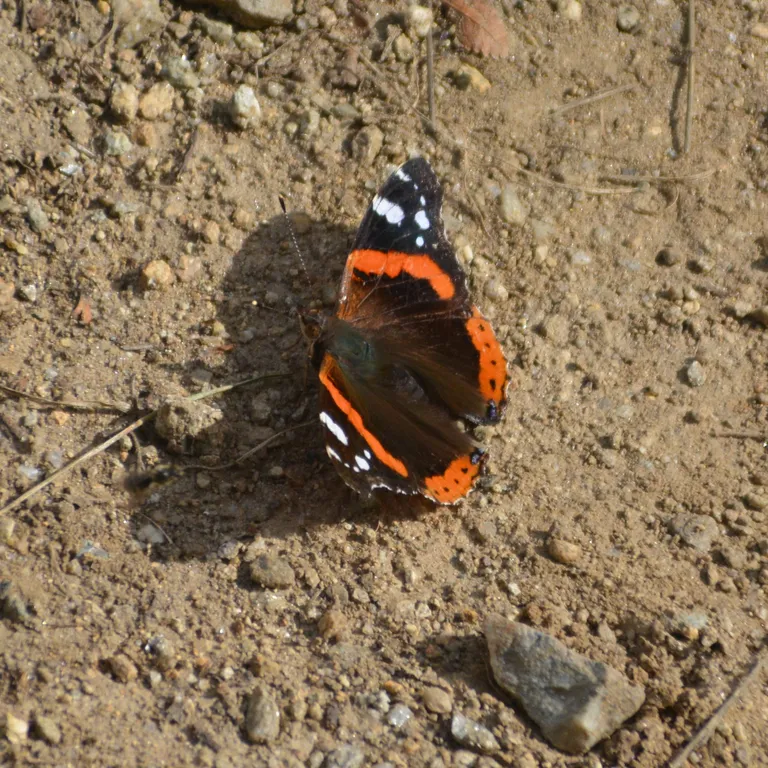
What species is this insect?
Vanessa atalanta
